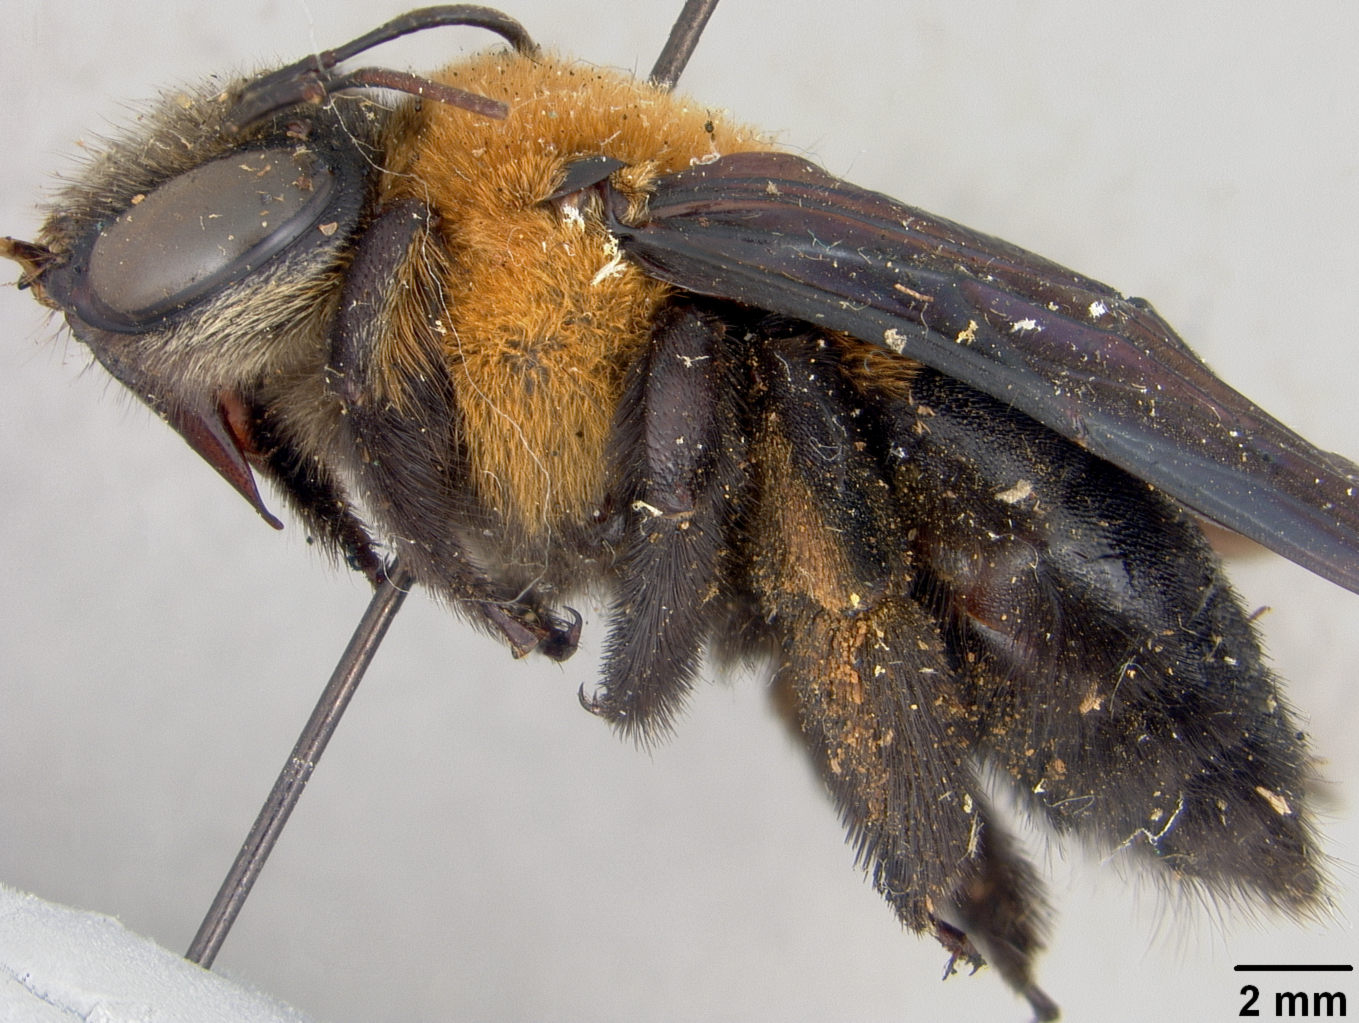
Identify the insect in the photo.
Mesotrichia tambelanensis
